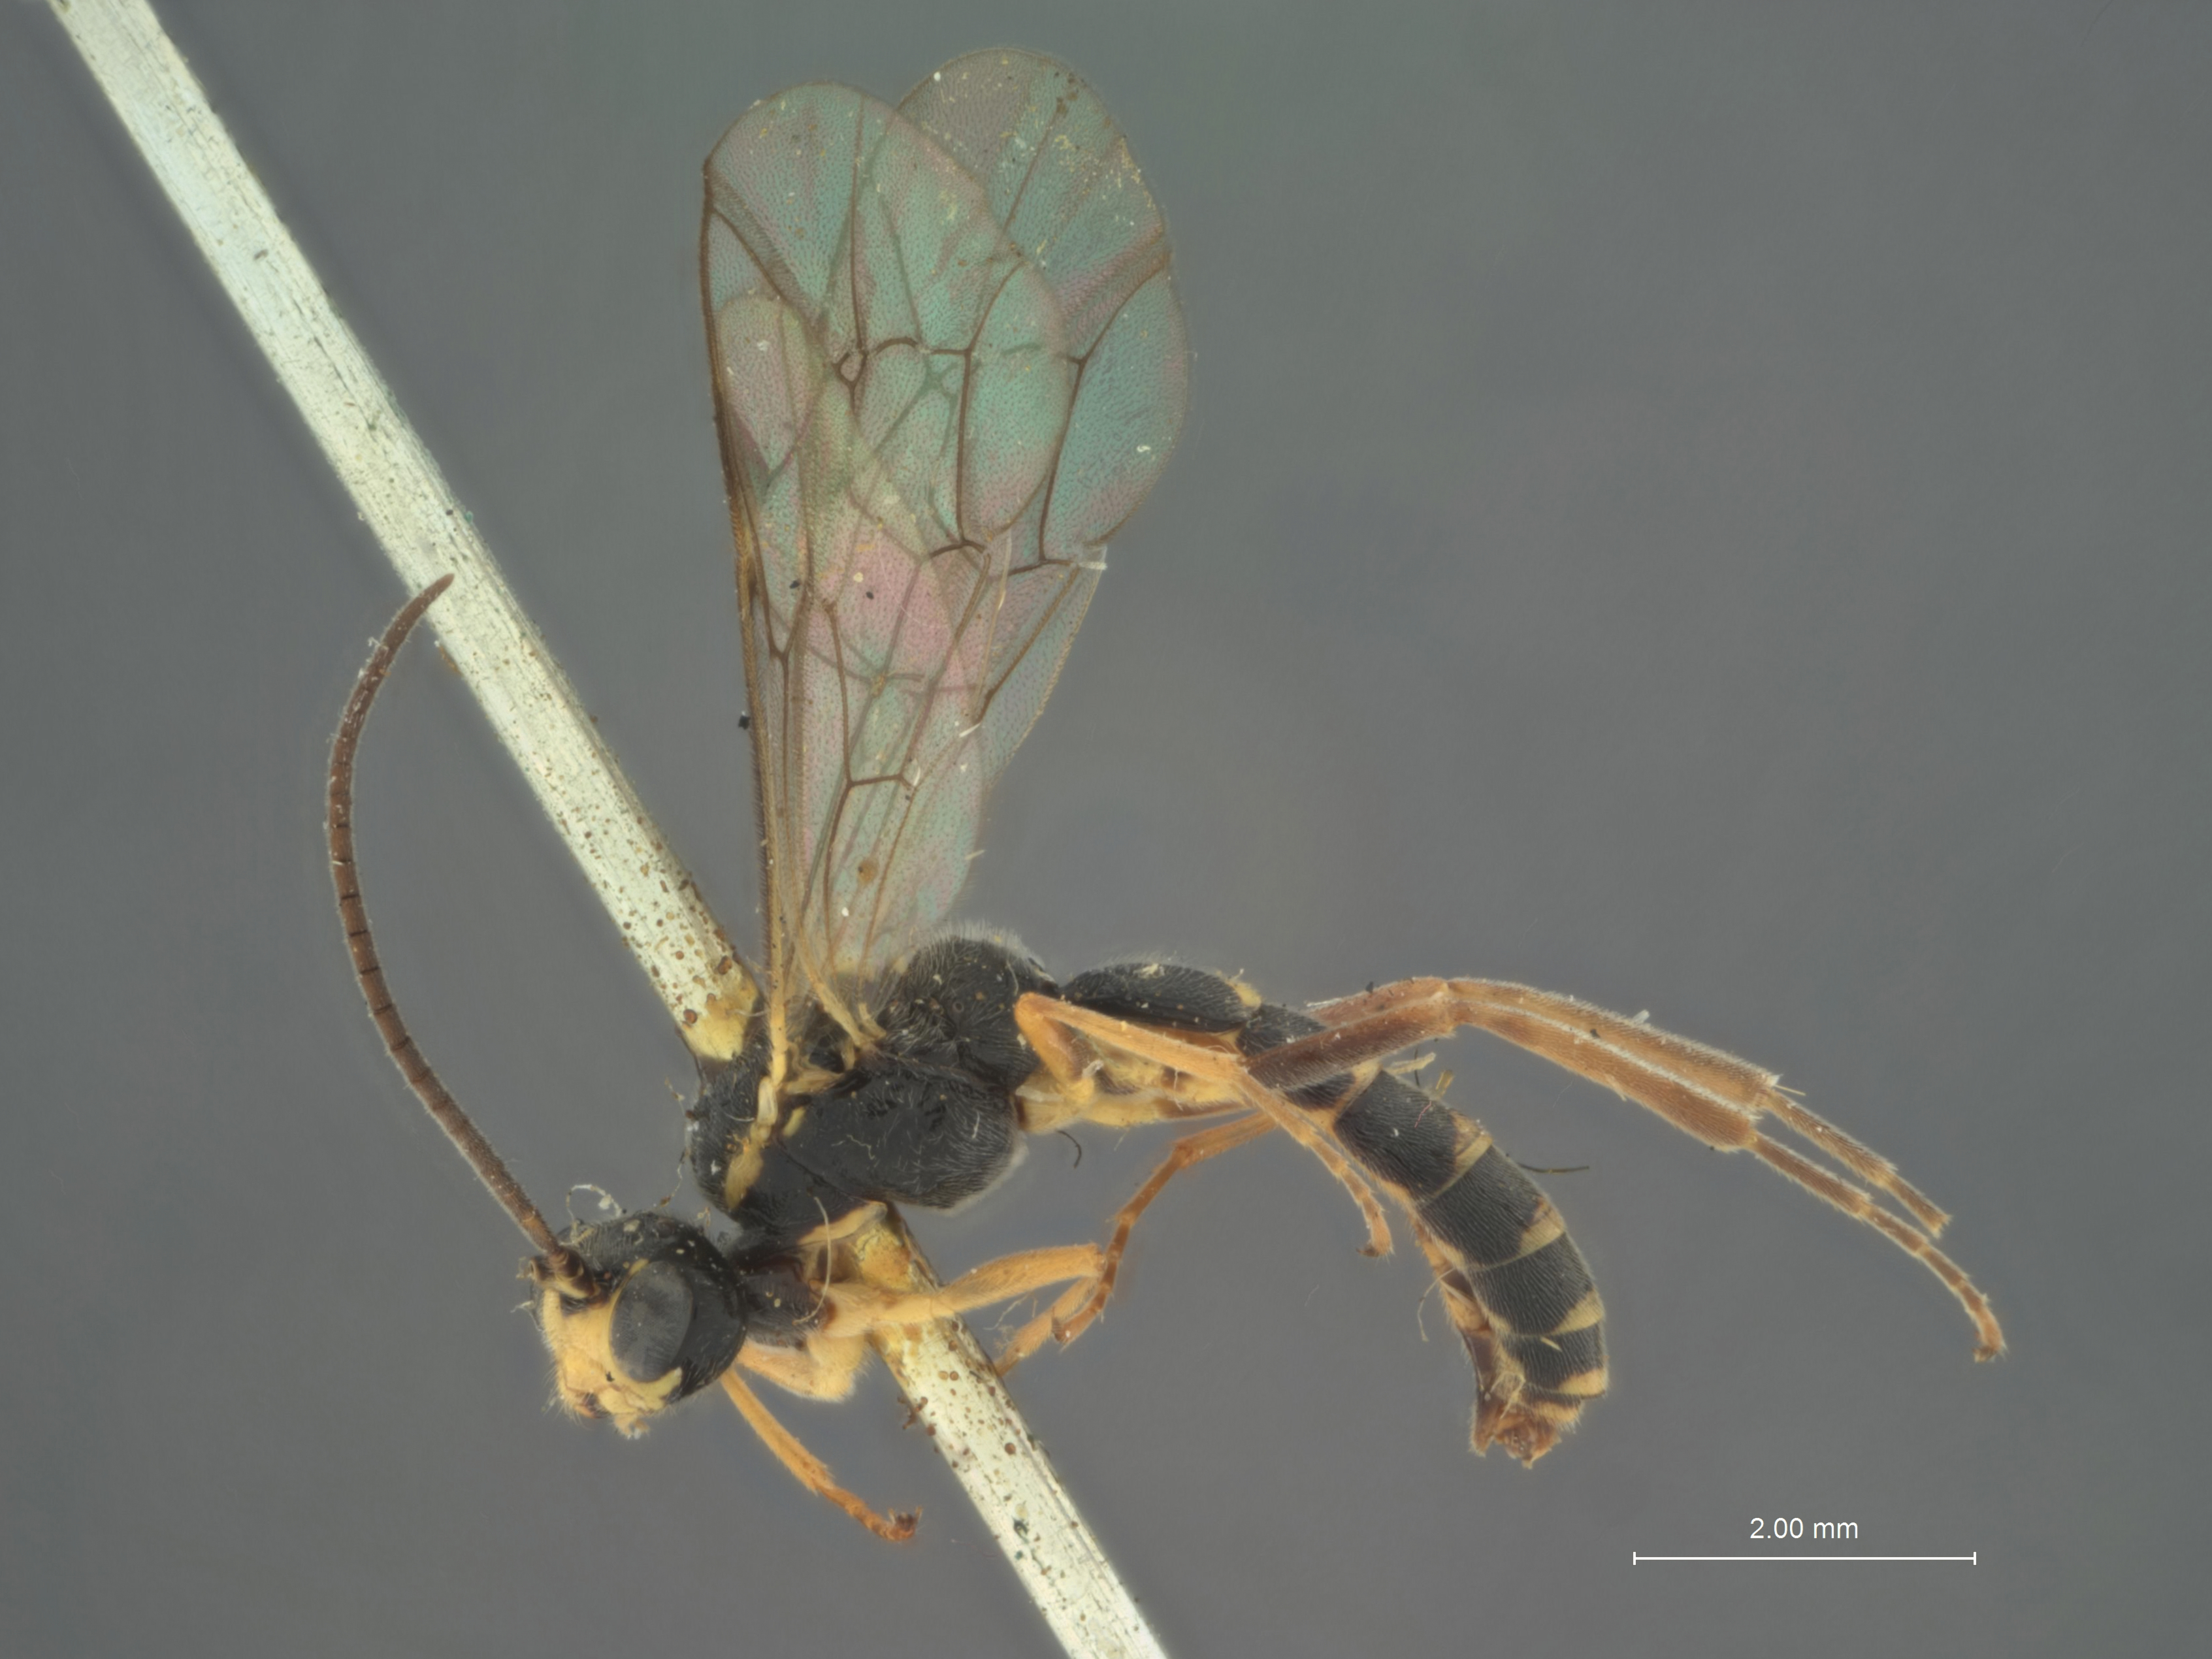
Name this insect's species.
Diaborus citrifrons
